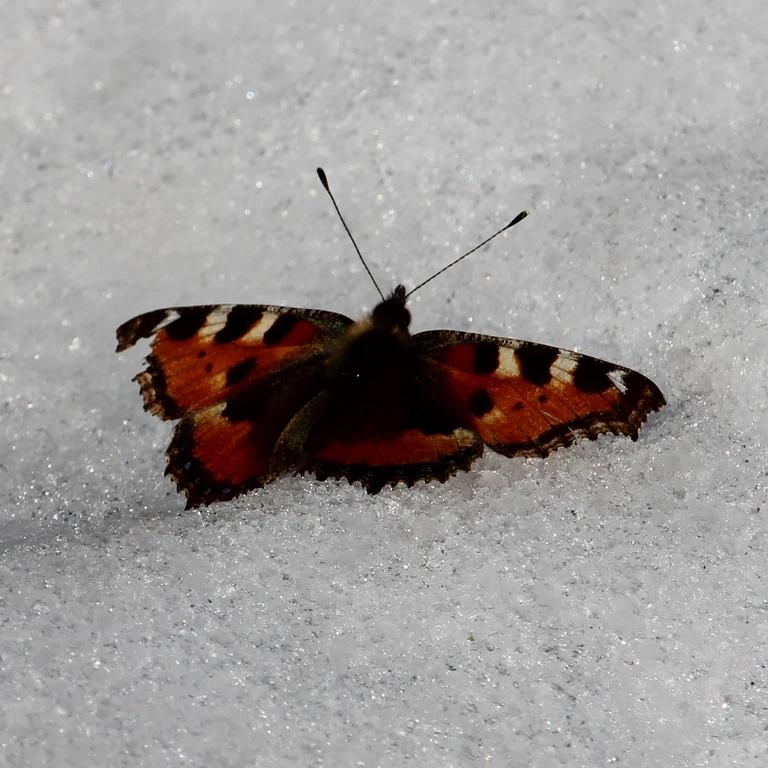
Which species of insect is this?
Aglais urticae
